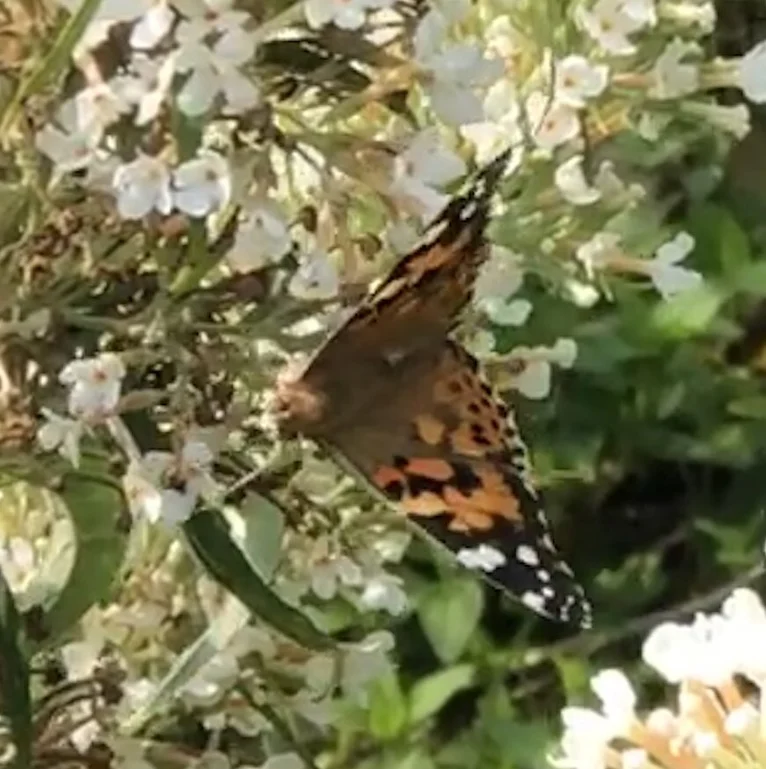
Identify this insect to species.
Vanessa cardui
